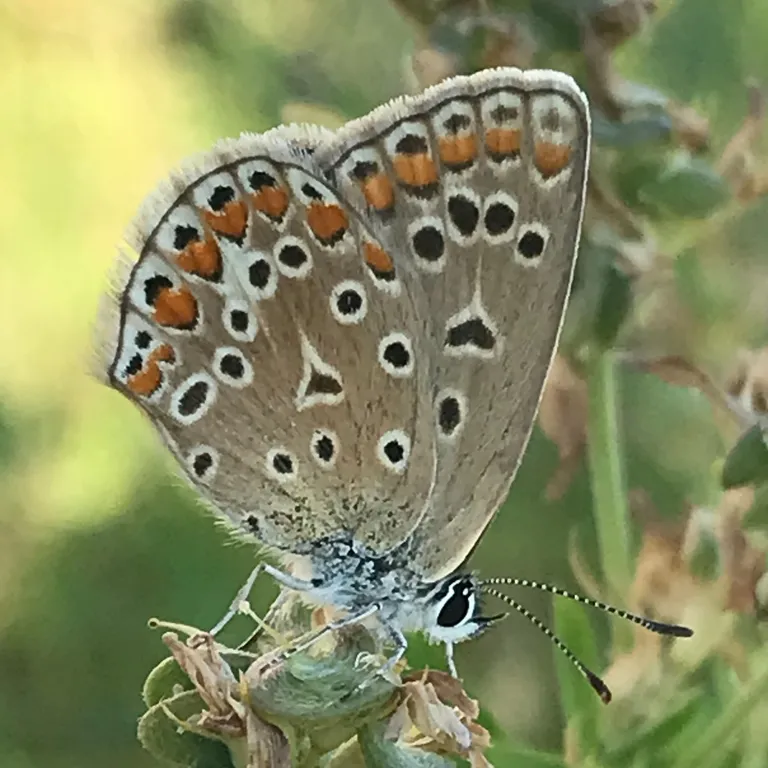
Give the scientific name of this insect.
Polyommatus icarus
